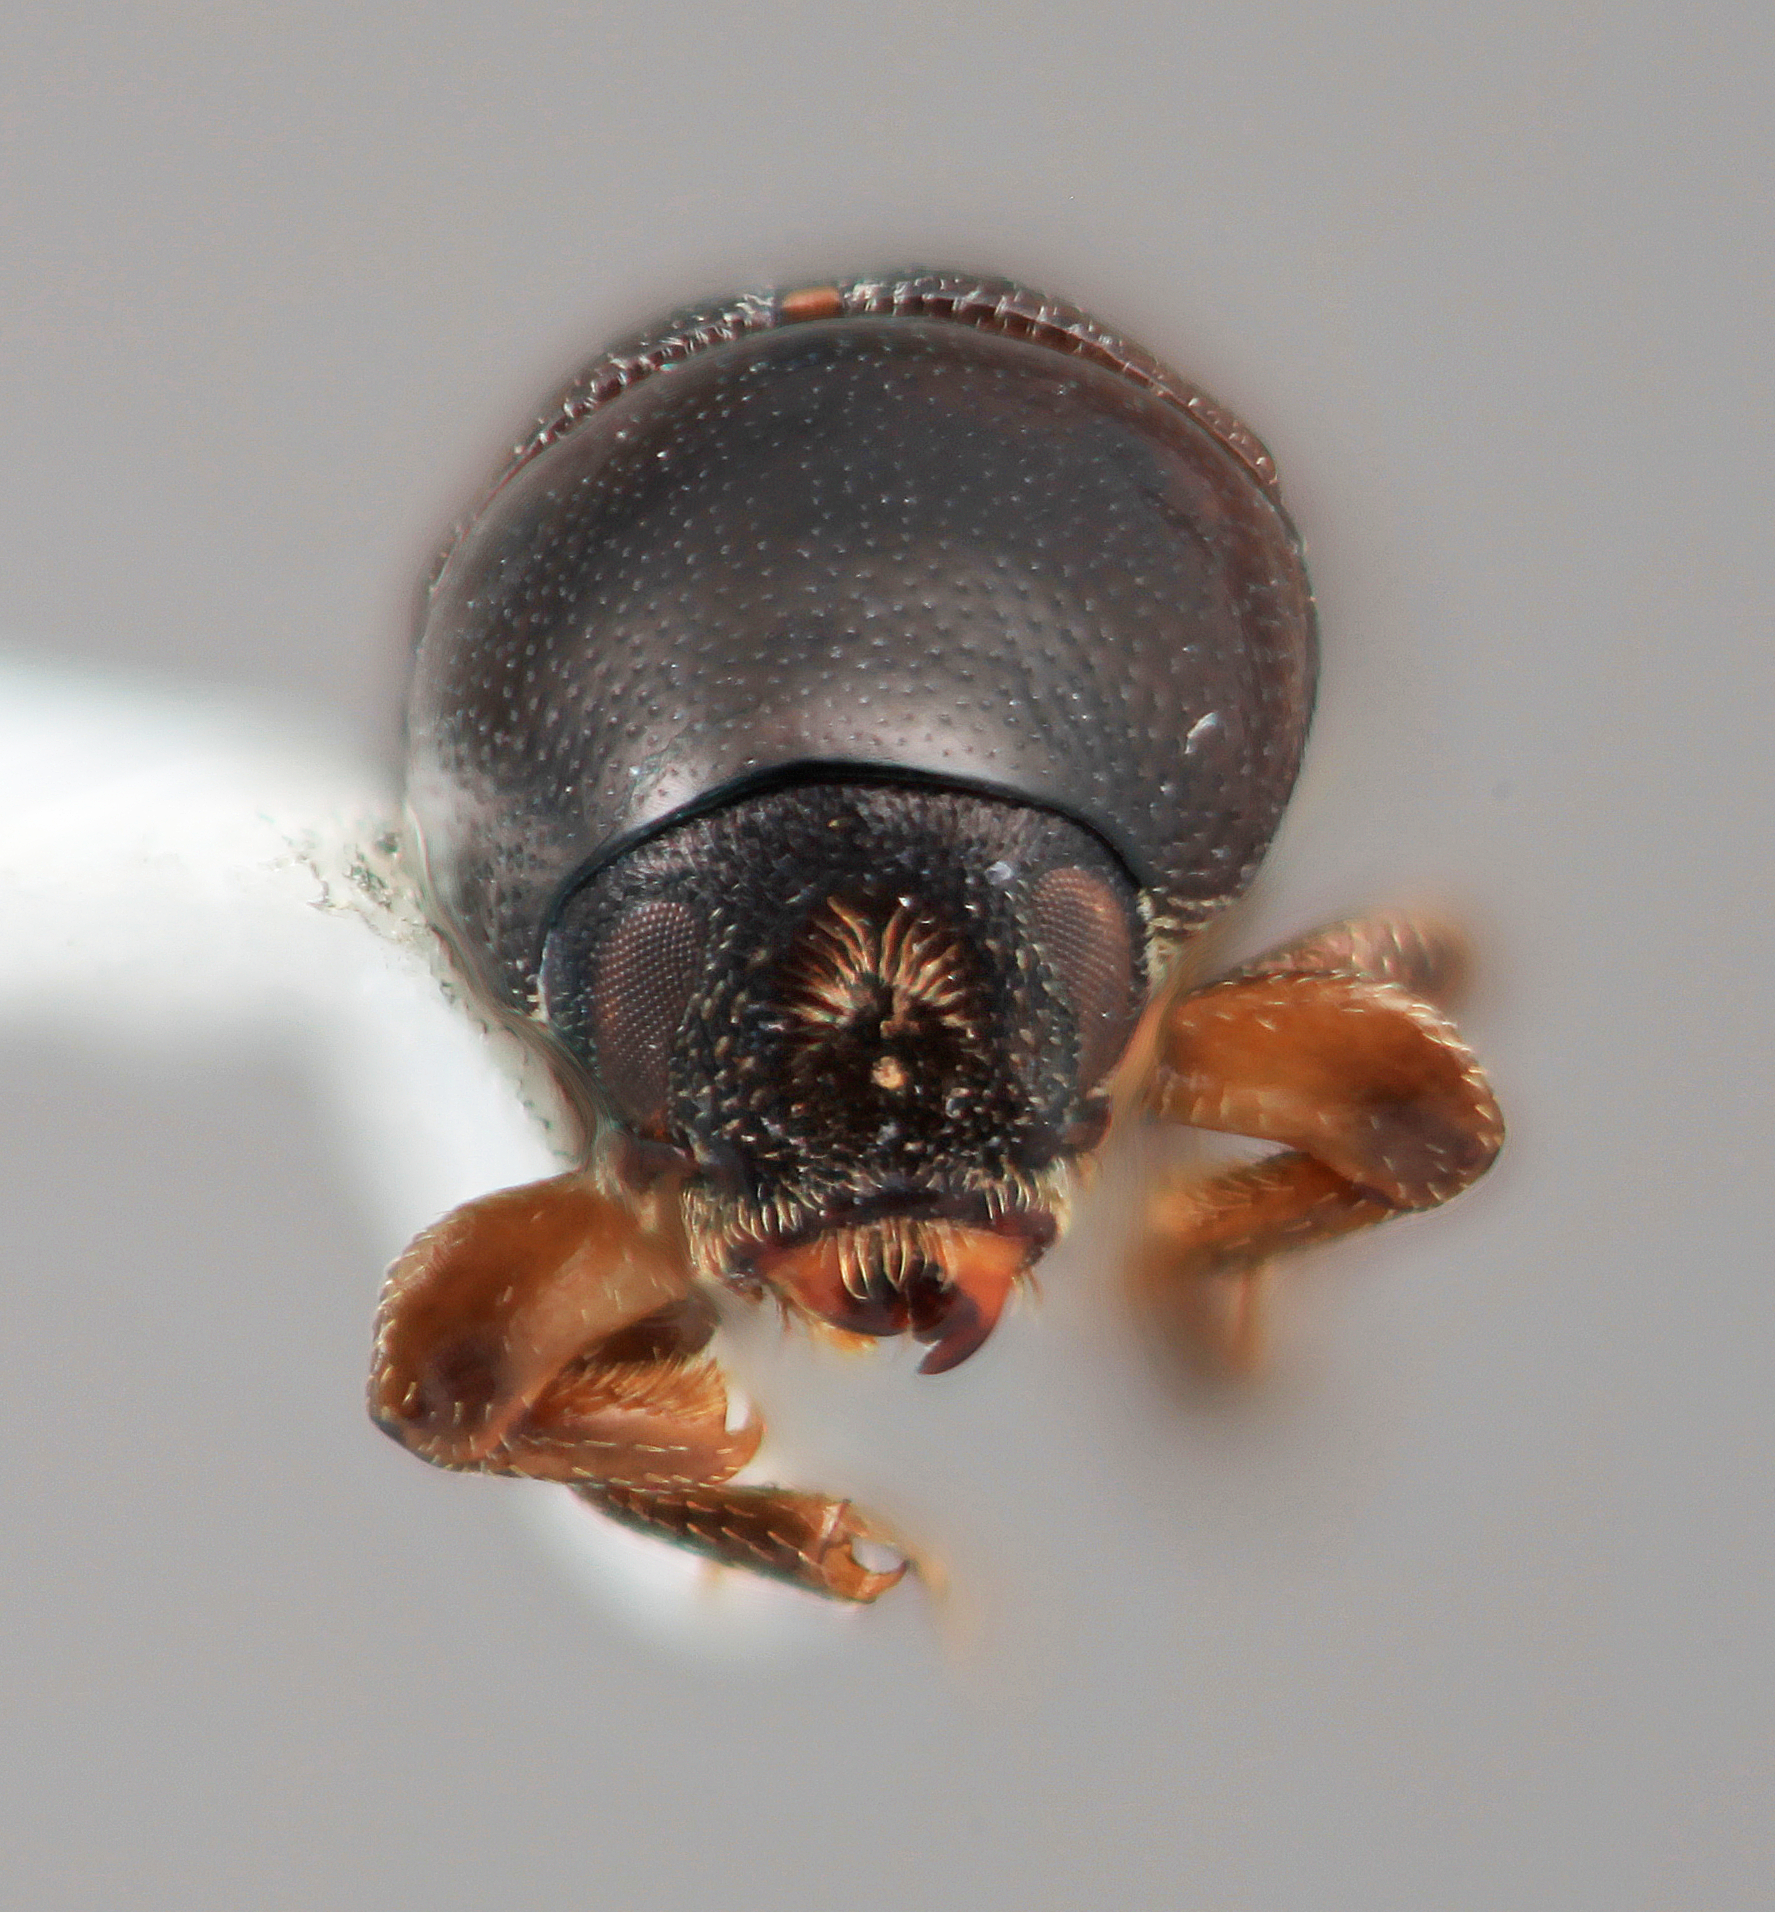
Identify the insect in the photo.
Cnemonyx furvescens
